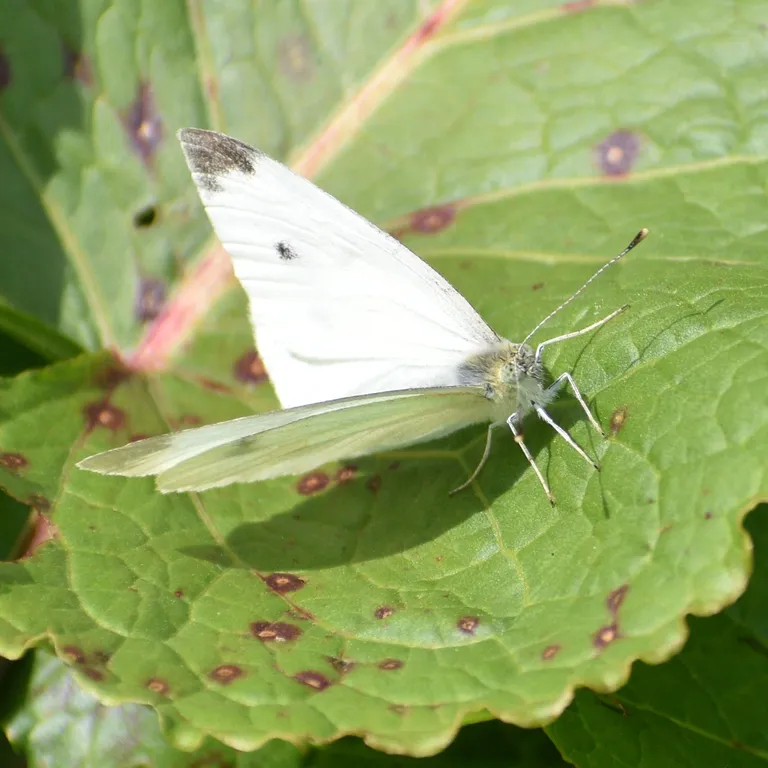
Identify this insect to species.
Pieris rapae
